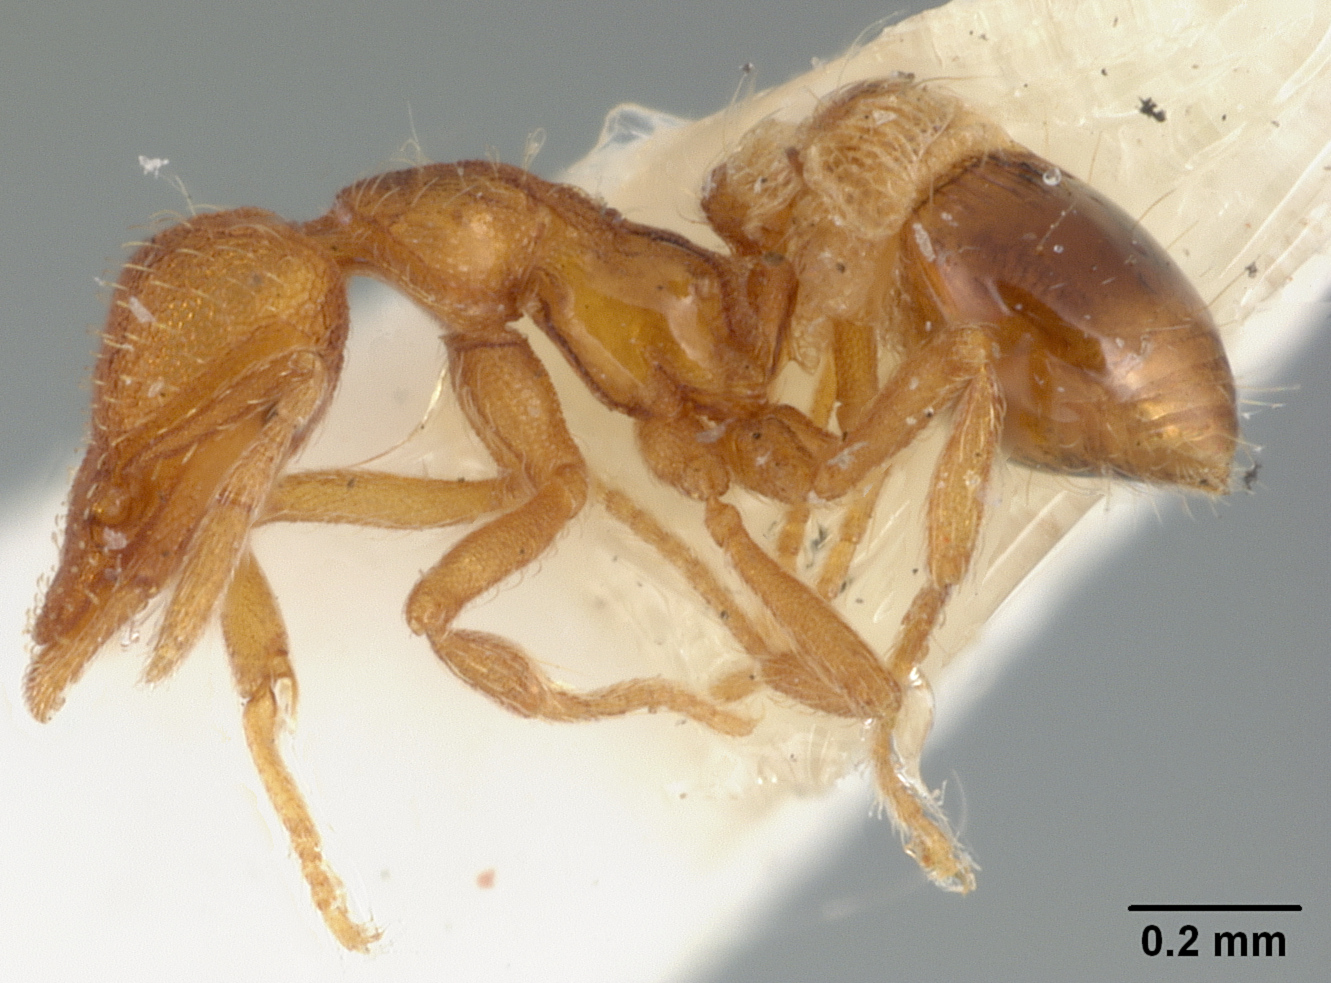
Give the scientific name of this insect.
Smithistruma cloydi
